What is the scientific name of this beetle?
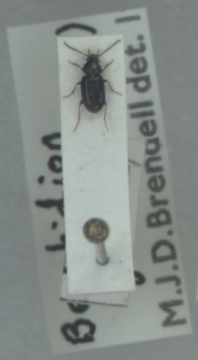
Bembidion guttula
